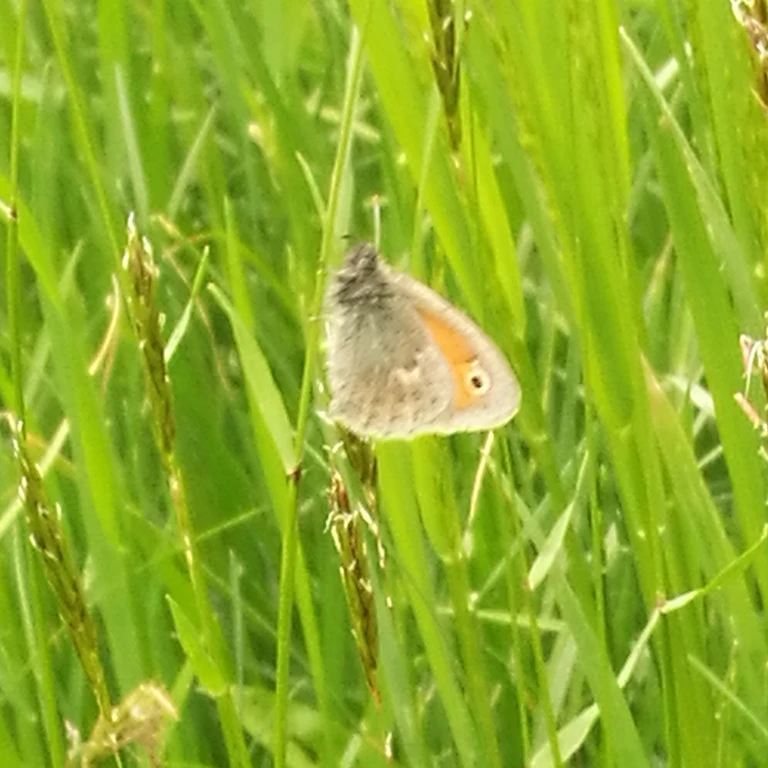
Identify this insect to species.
Coenonympha pamphilus
